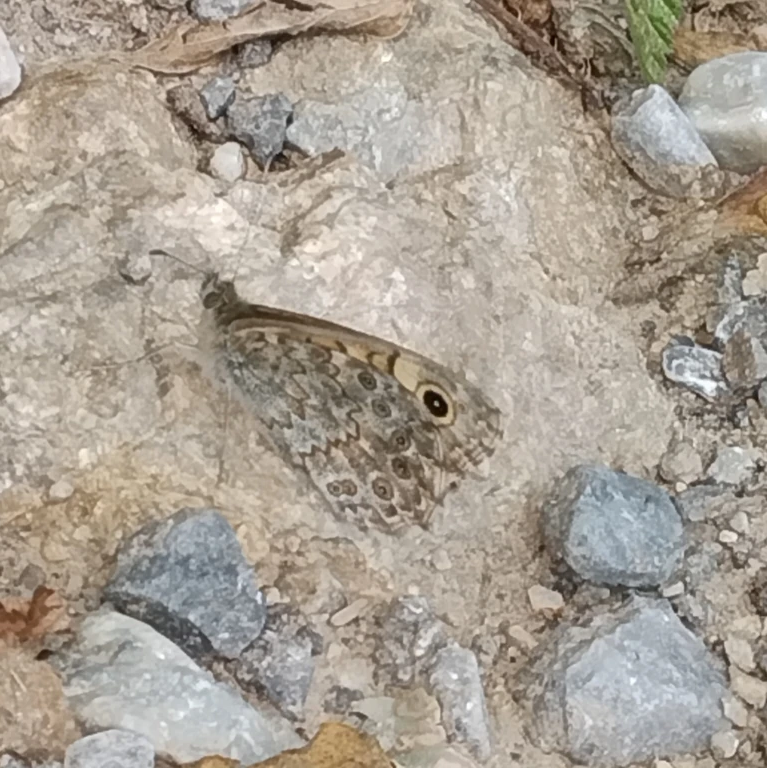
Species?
Lasiommata megera (also Pararge megera)
